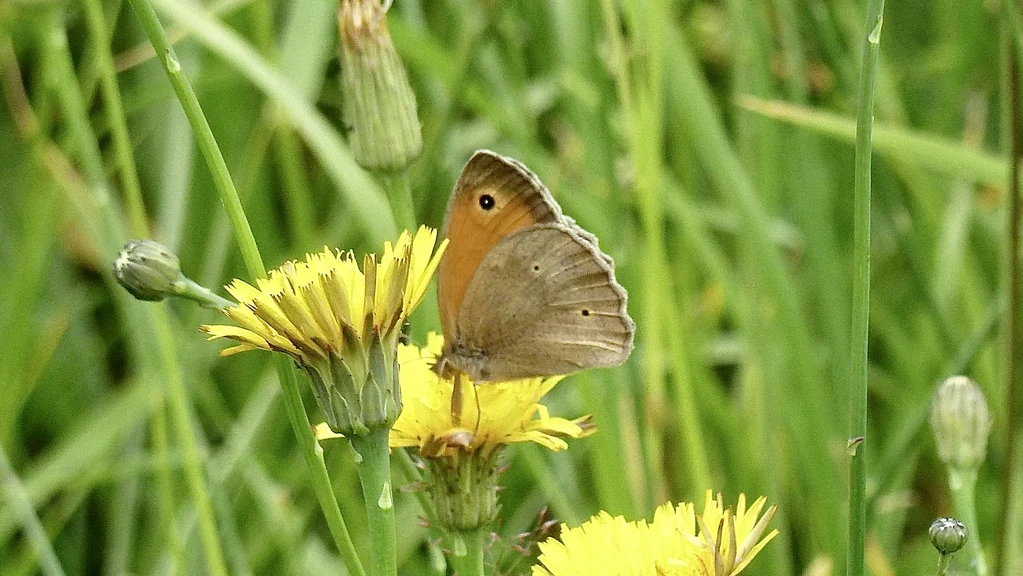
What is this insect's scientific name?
Maniola jurtina
